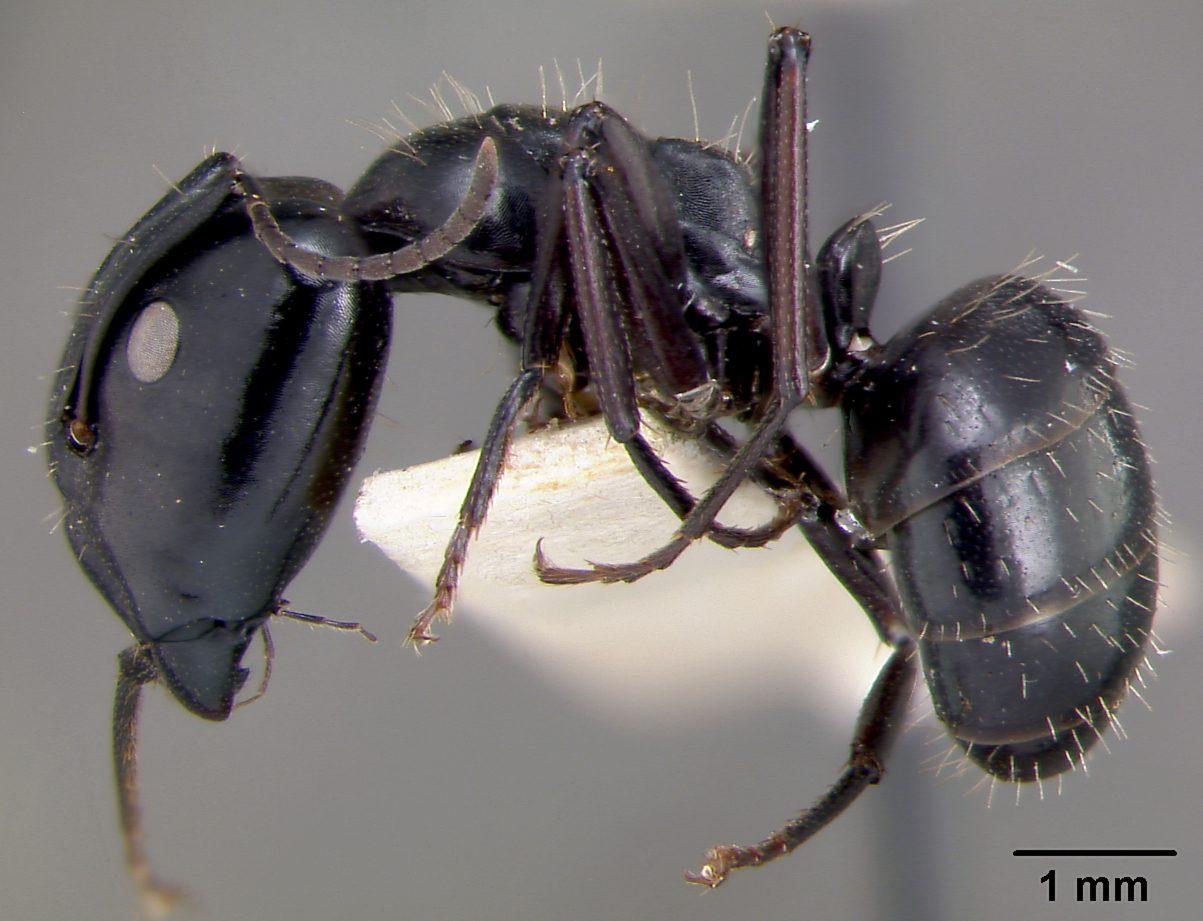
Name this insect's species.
Camponotus vividus
